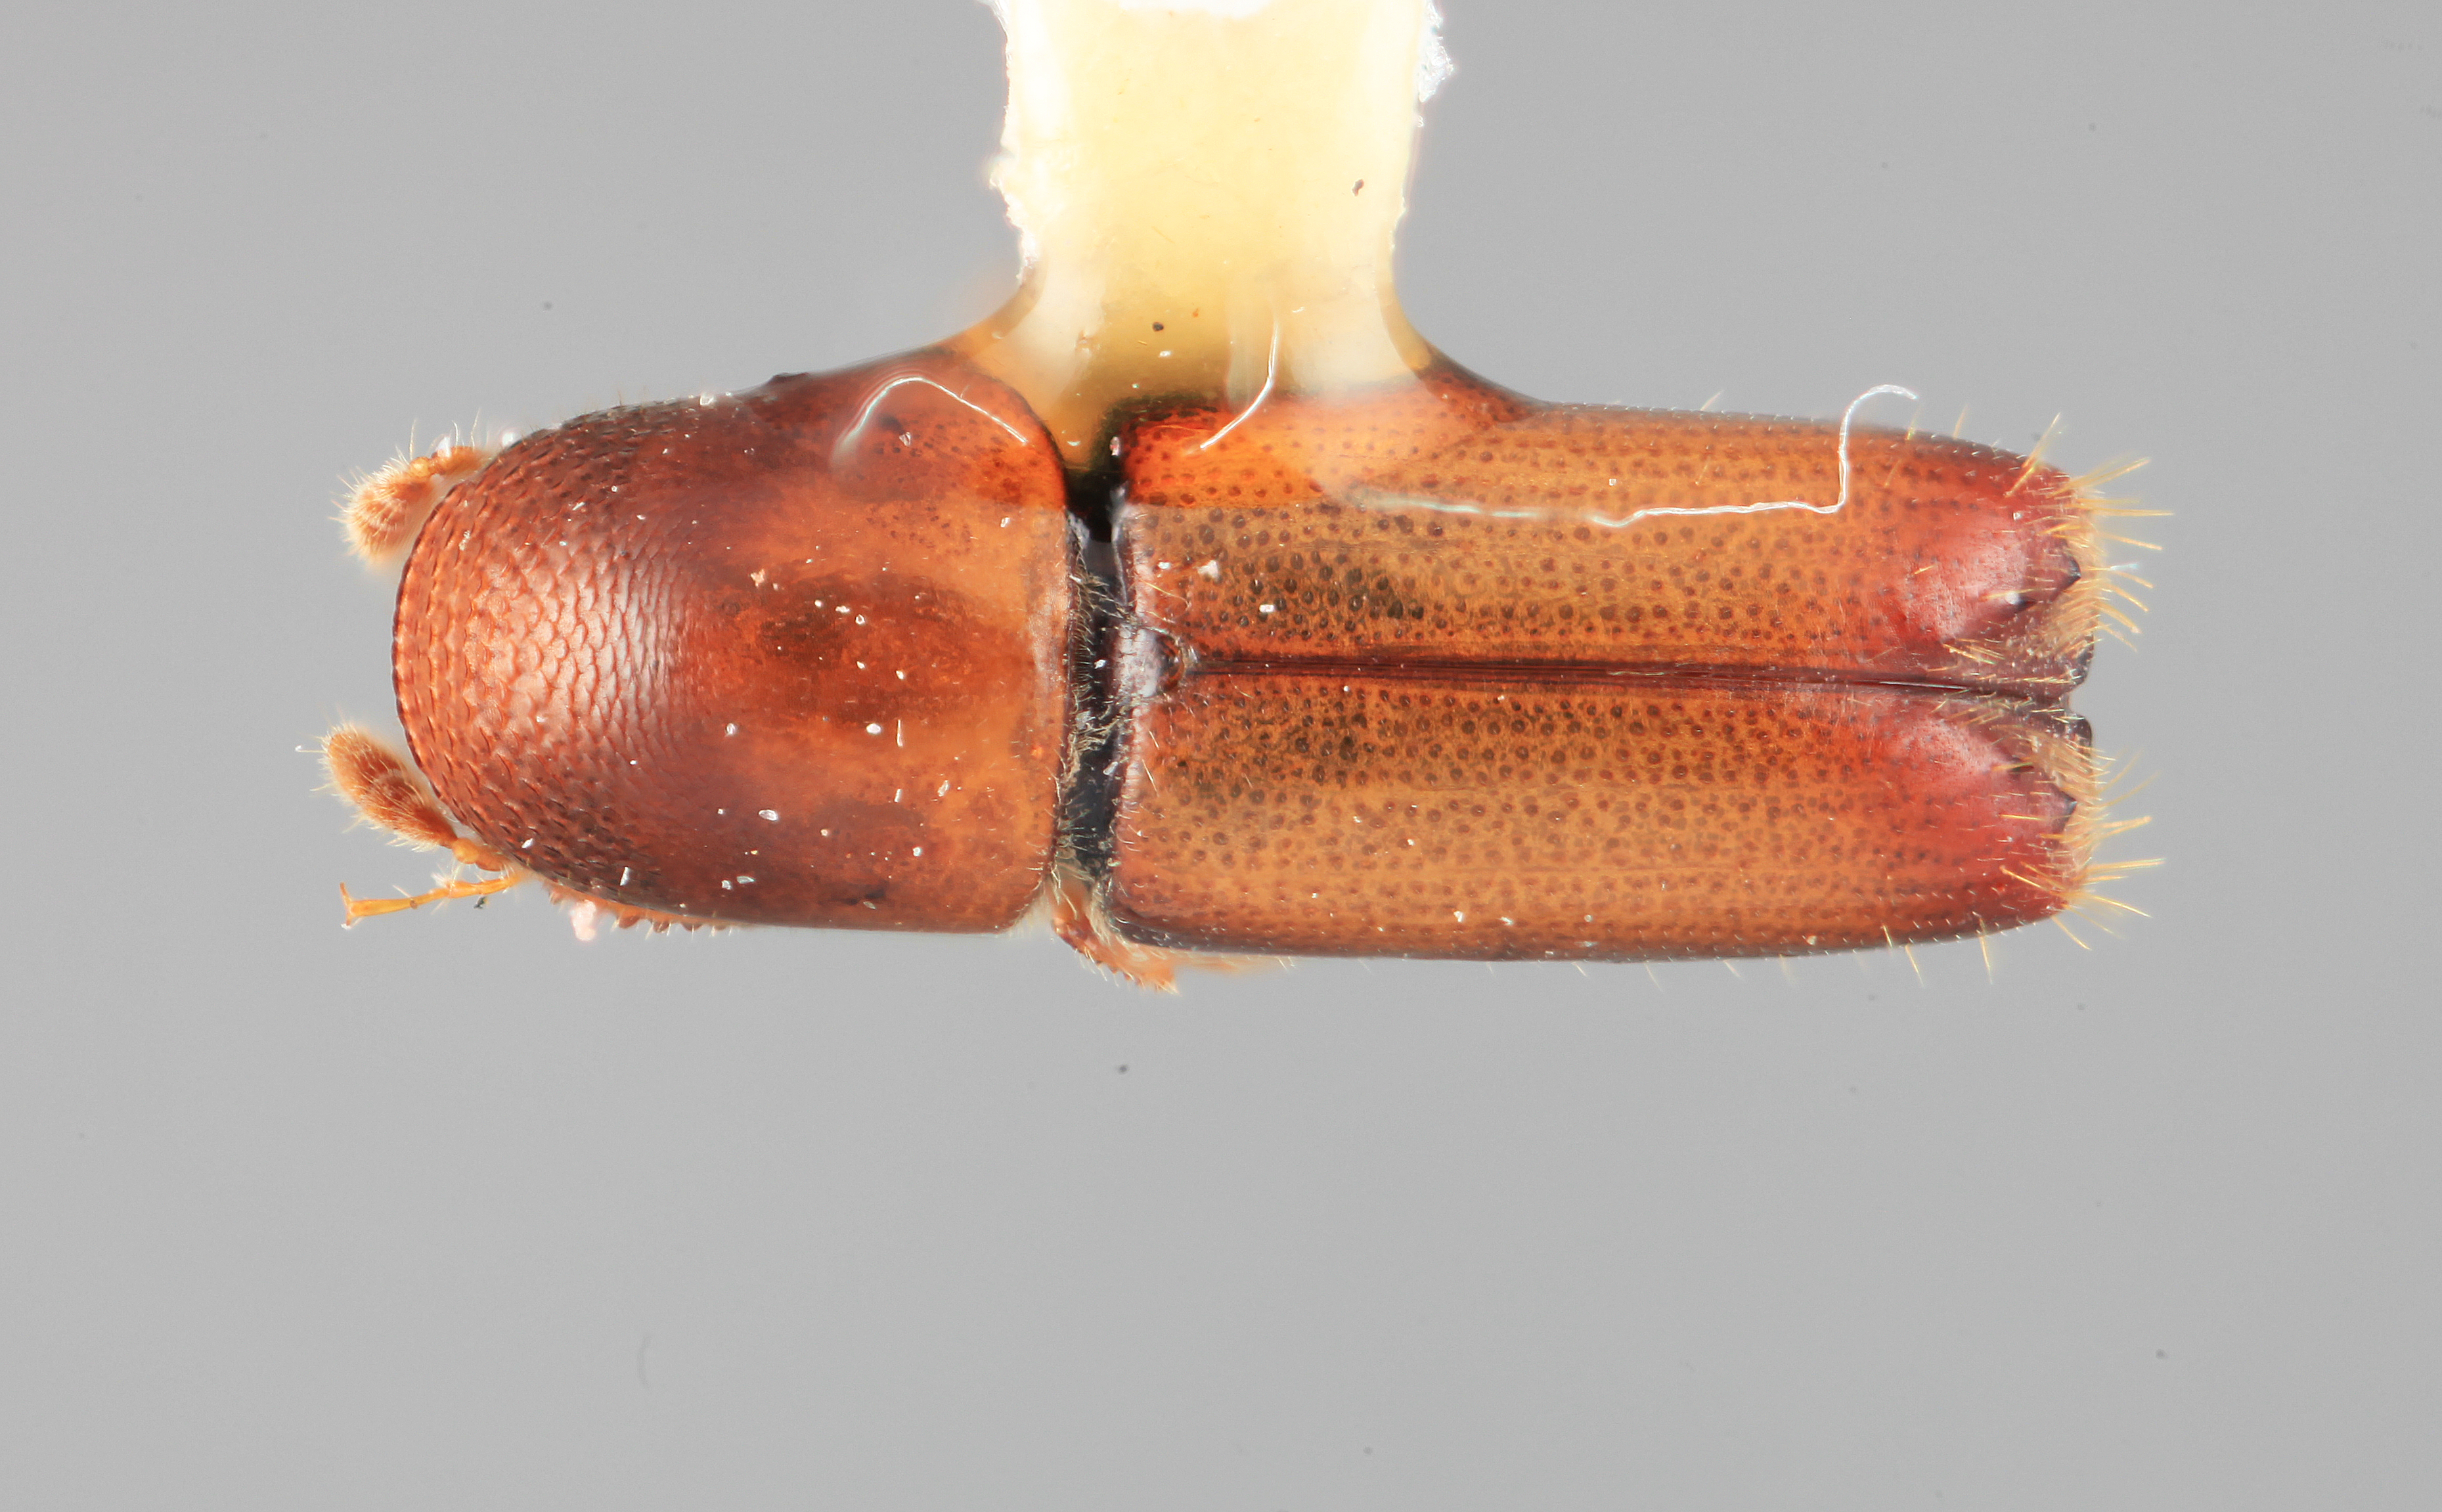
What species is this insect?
Monarthrum adjustum
